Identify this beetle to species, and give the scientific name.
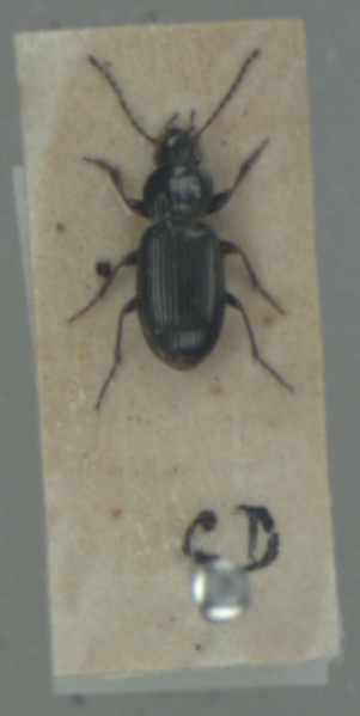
Pterostichus diligens
